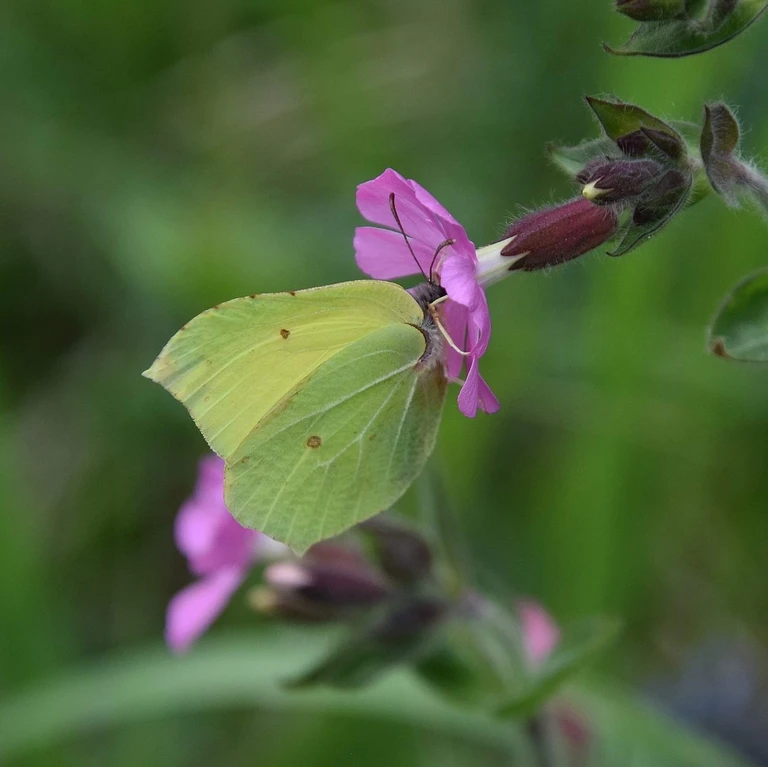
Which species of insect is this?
Gonepteryx rhamni
